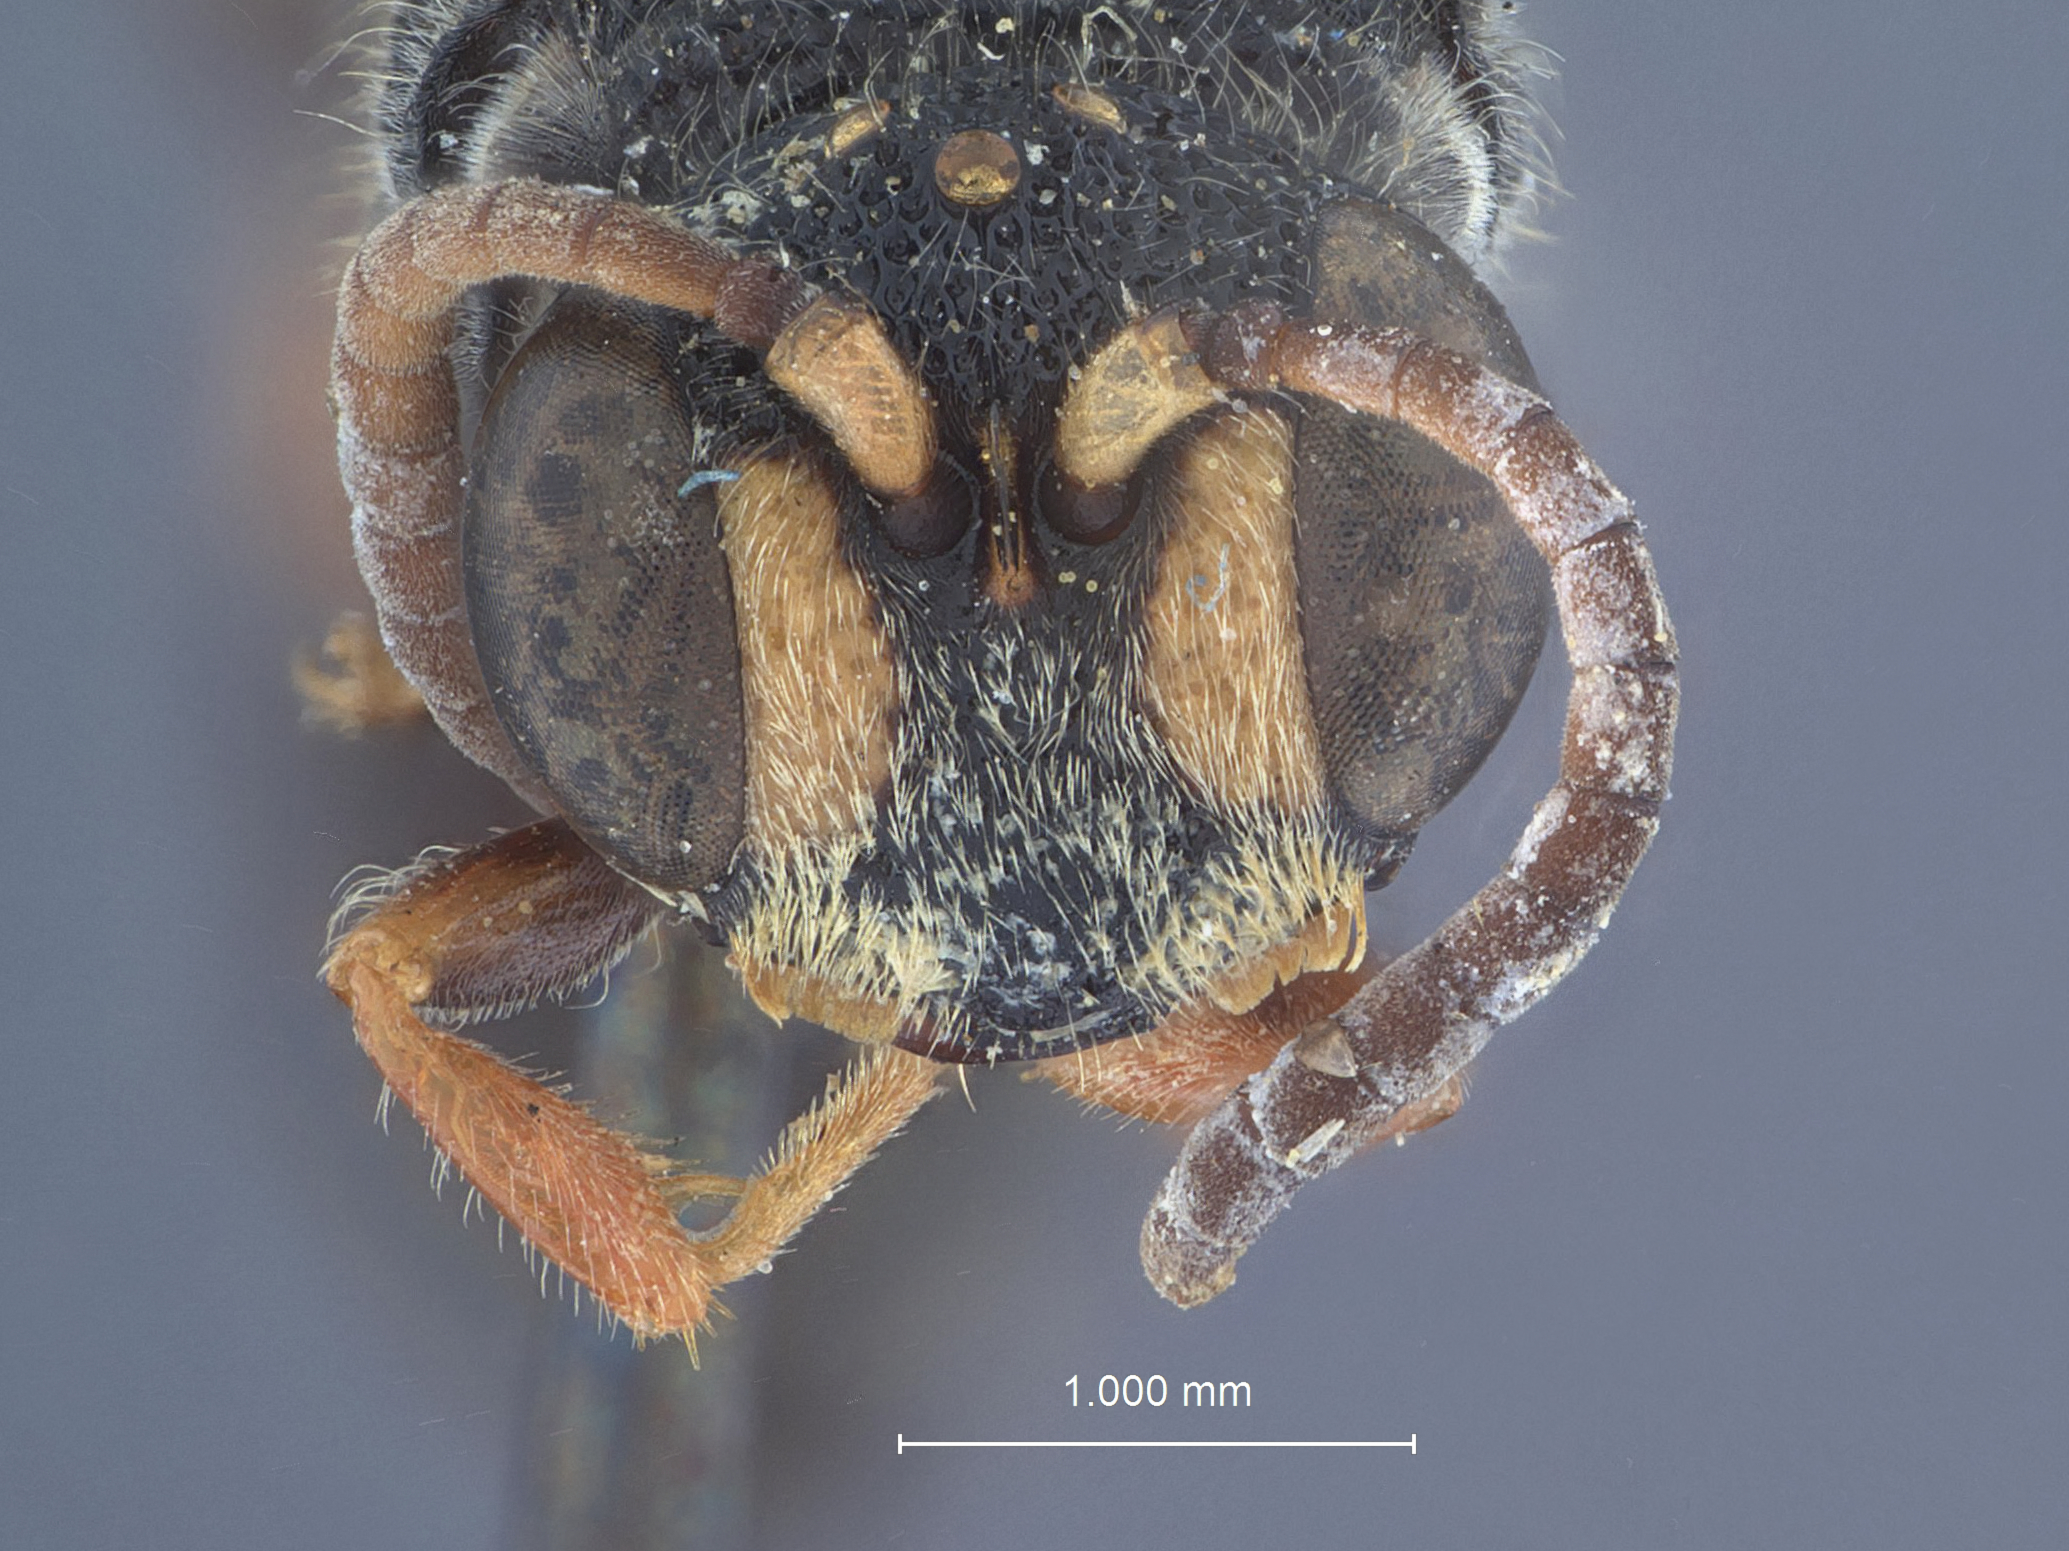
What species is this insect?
Cerceris fukaii
